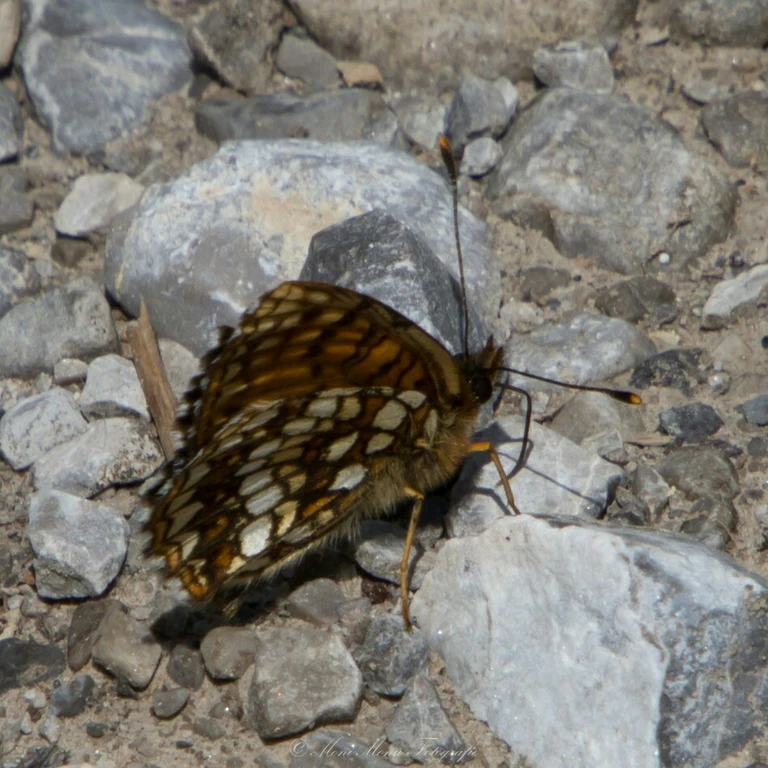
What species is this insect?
Melitaea diamina
